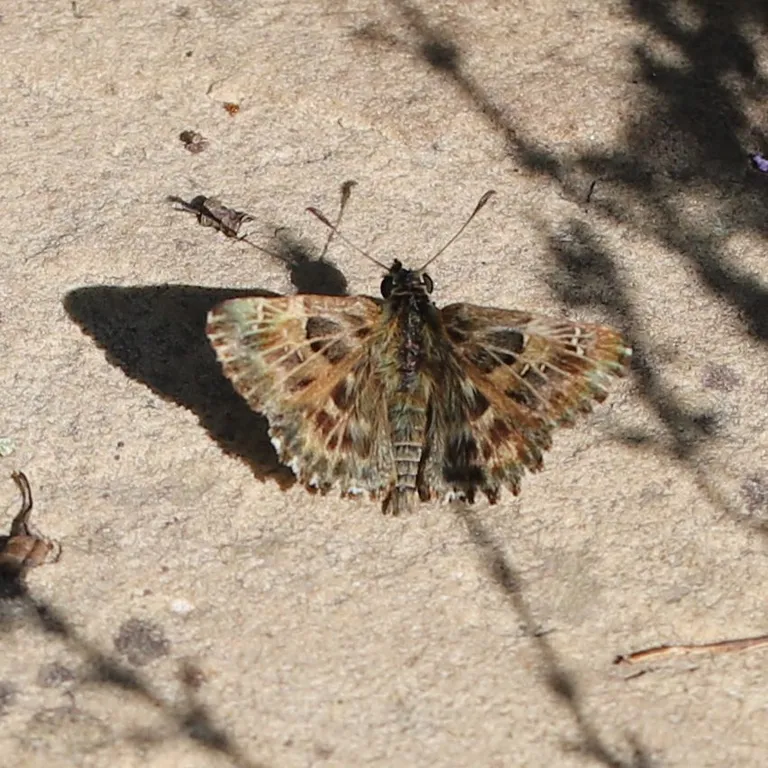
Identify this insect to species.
Carcharodus alceae
